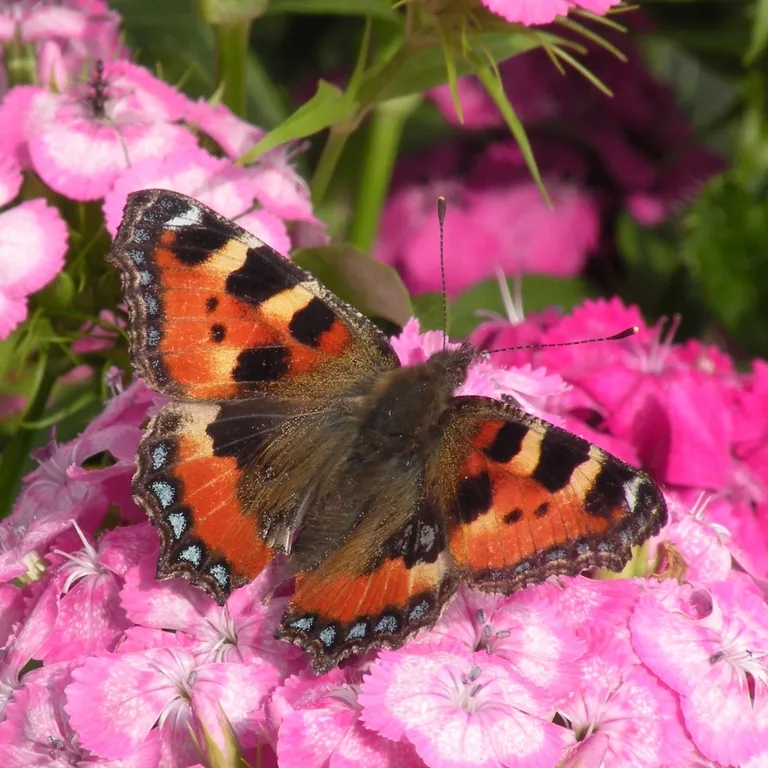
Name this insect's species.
Aglais urticae
